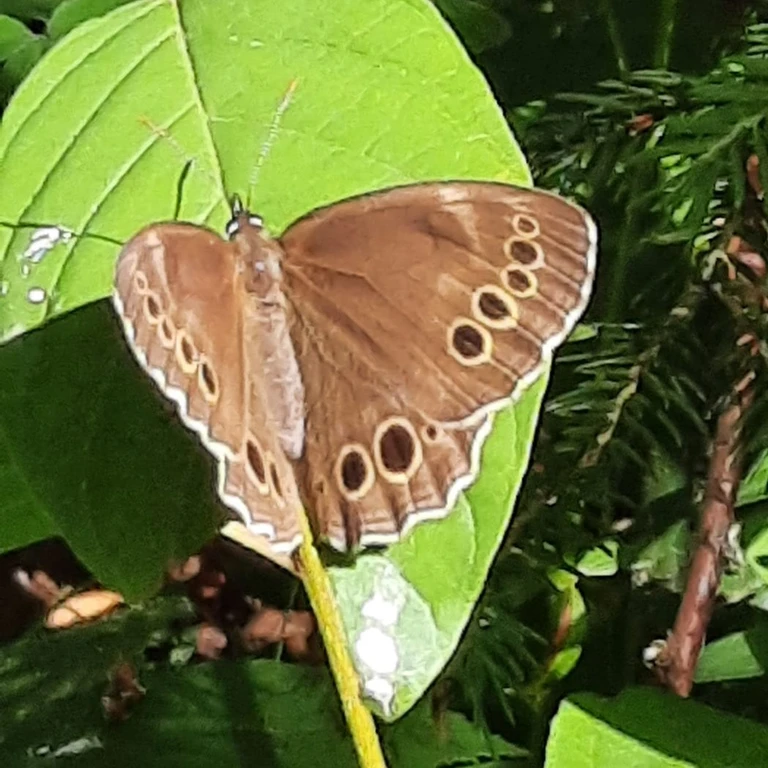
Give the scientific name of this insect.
Lopinga achine (also Pararge achine)
